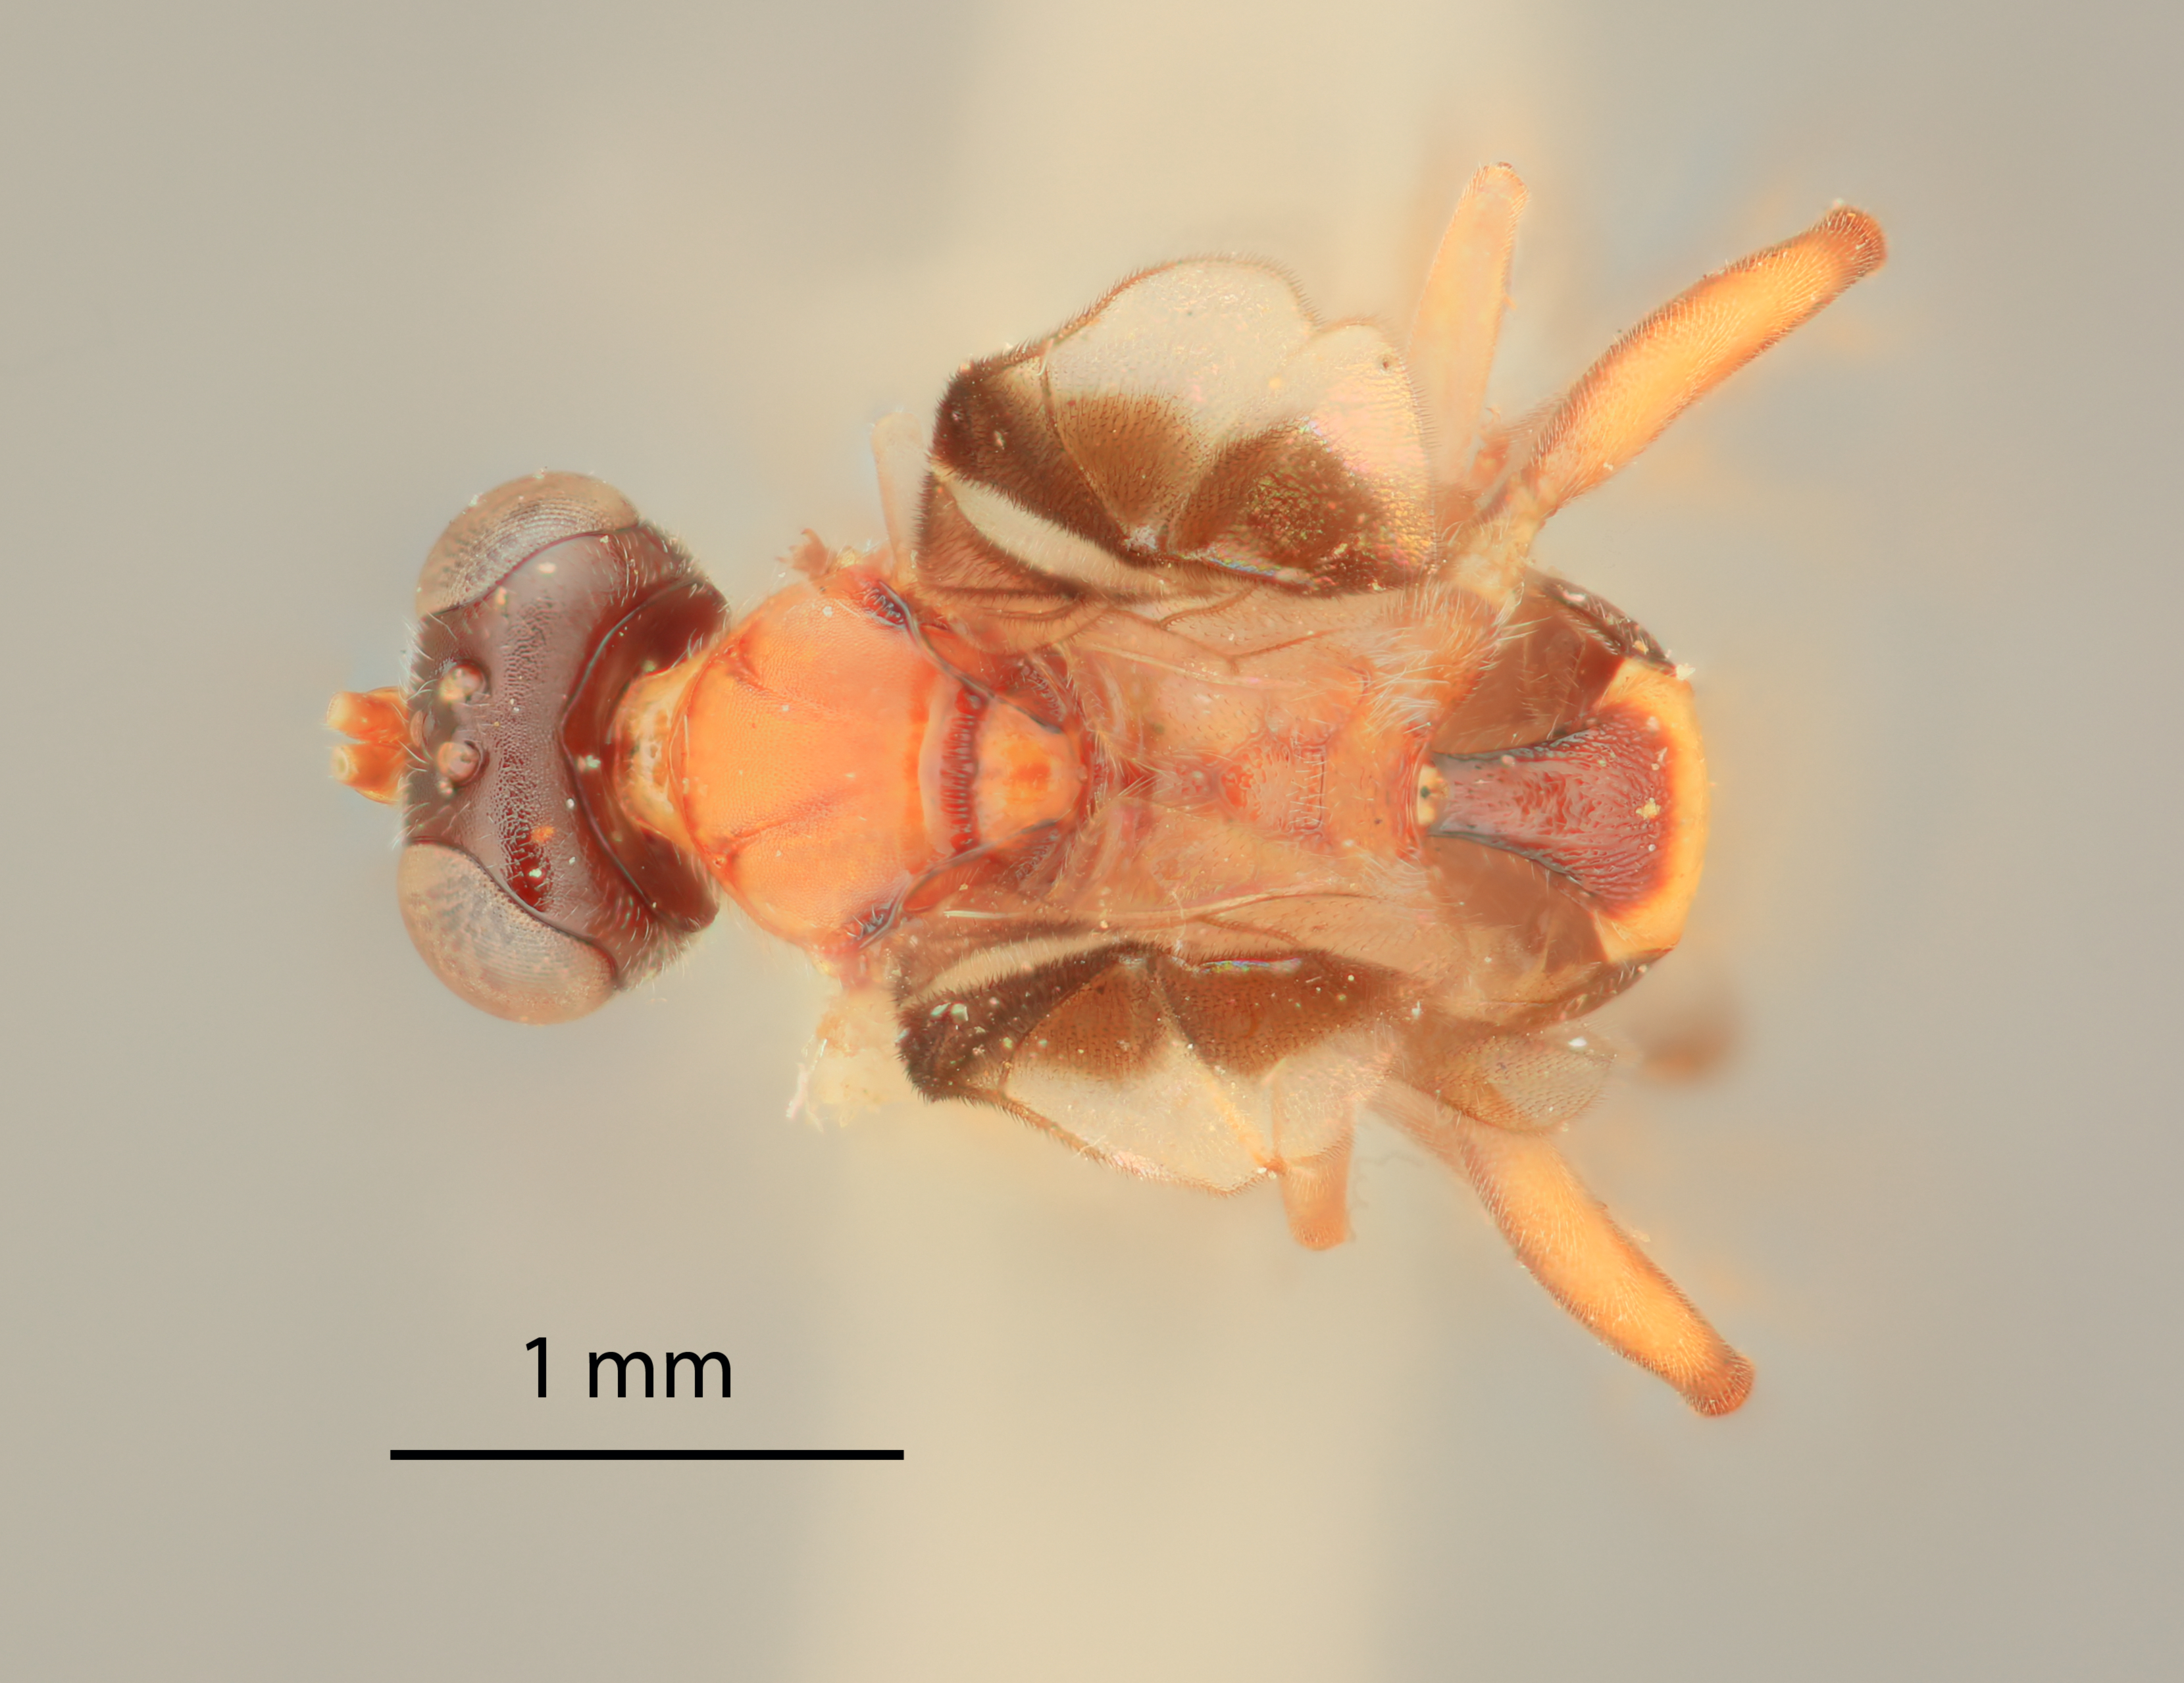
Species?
Photoptera erythronota
